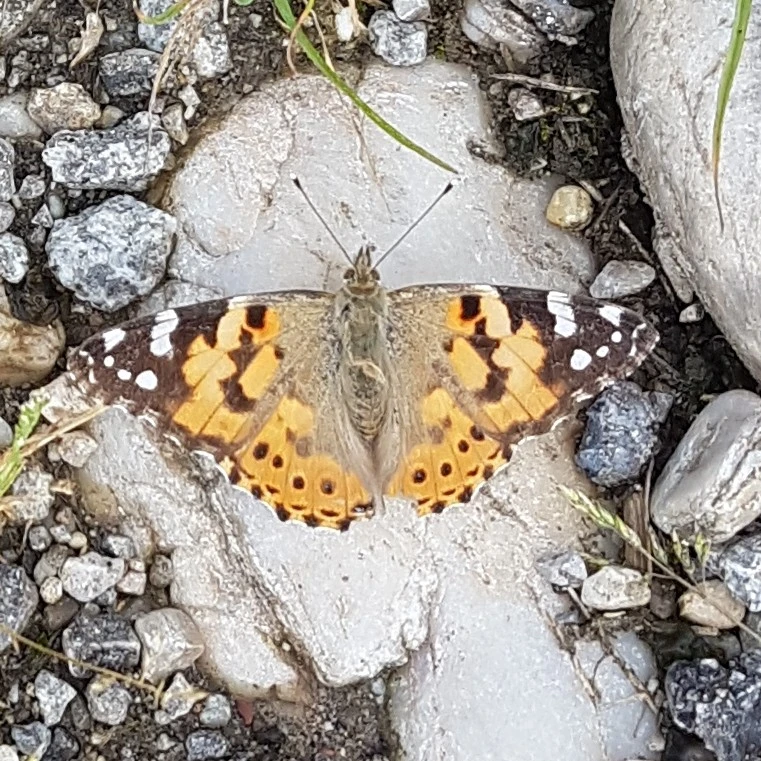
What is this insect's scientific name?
Vanessa cardui
